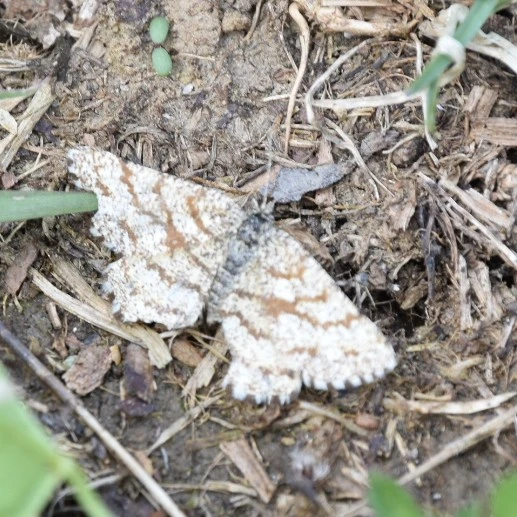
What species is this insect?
Ematurga atomaria
